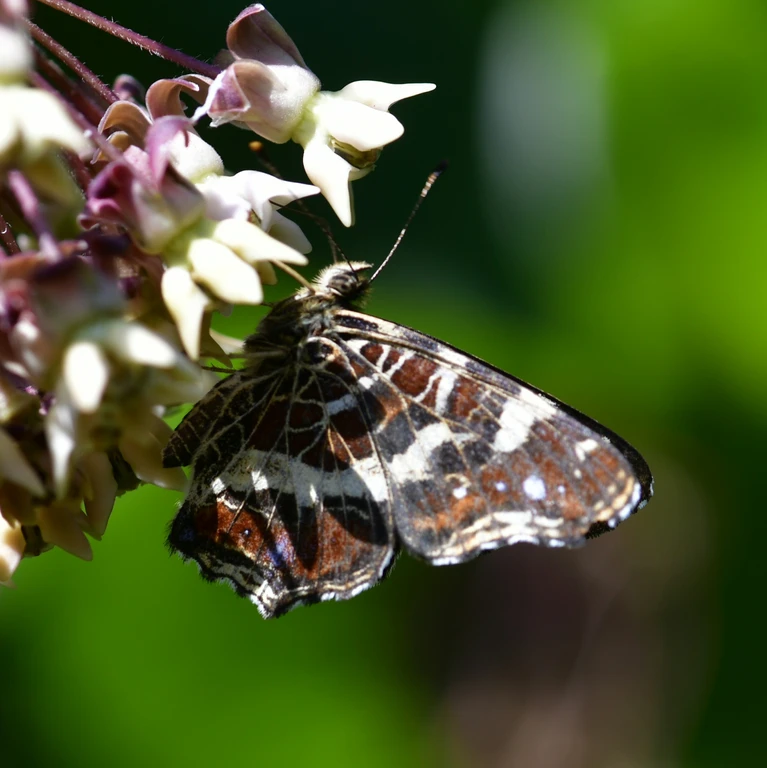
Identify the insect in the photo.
Araschnia levana
